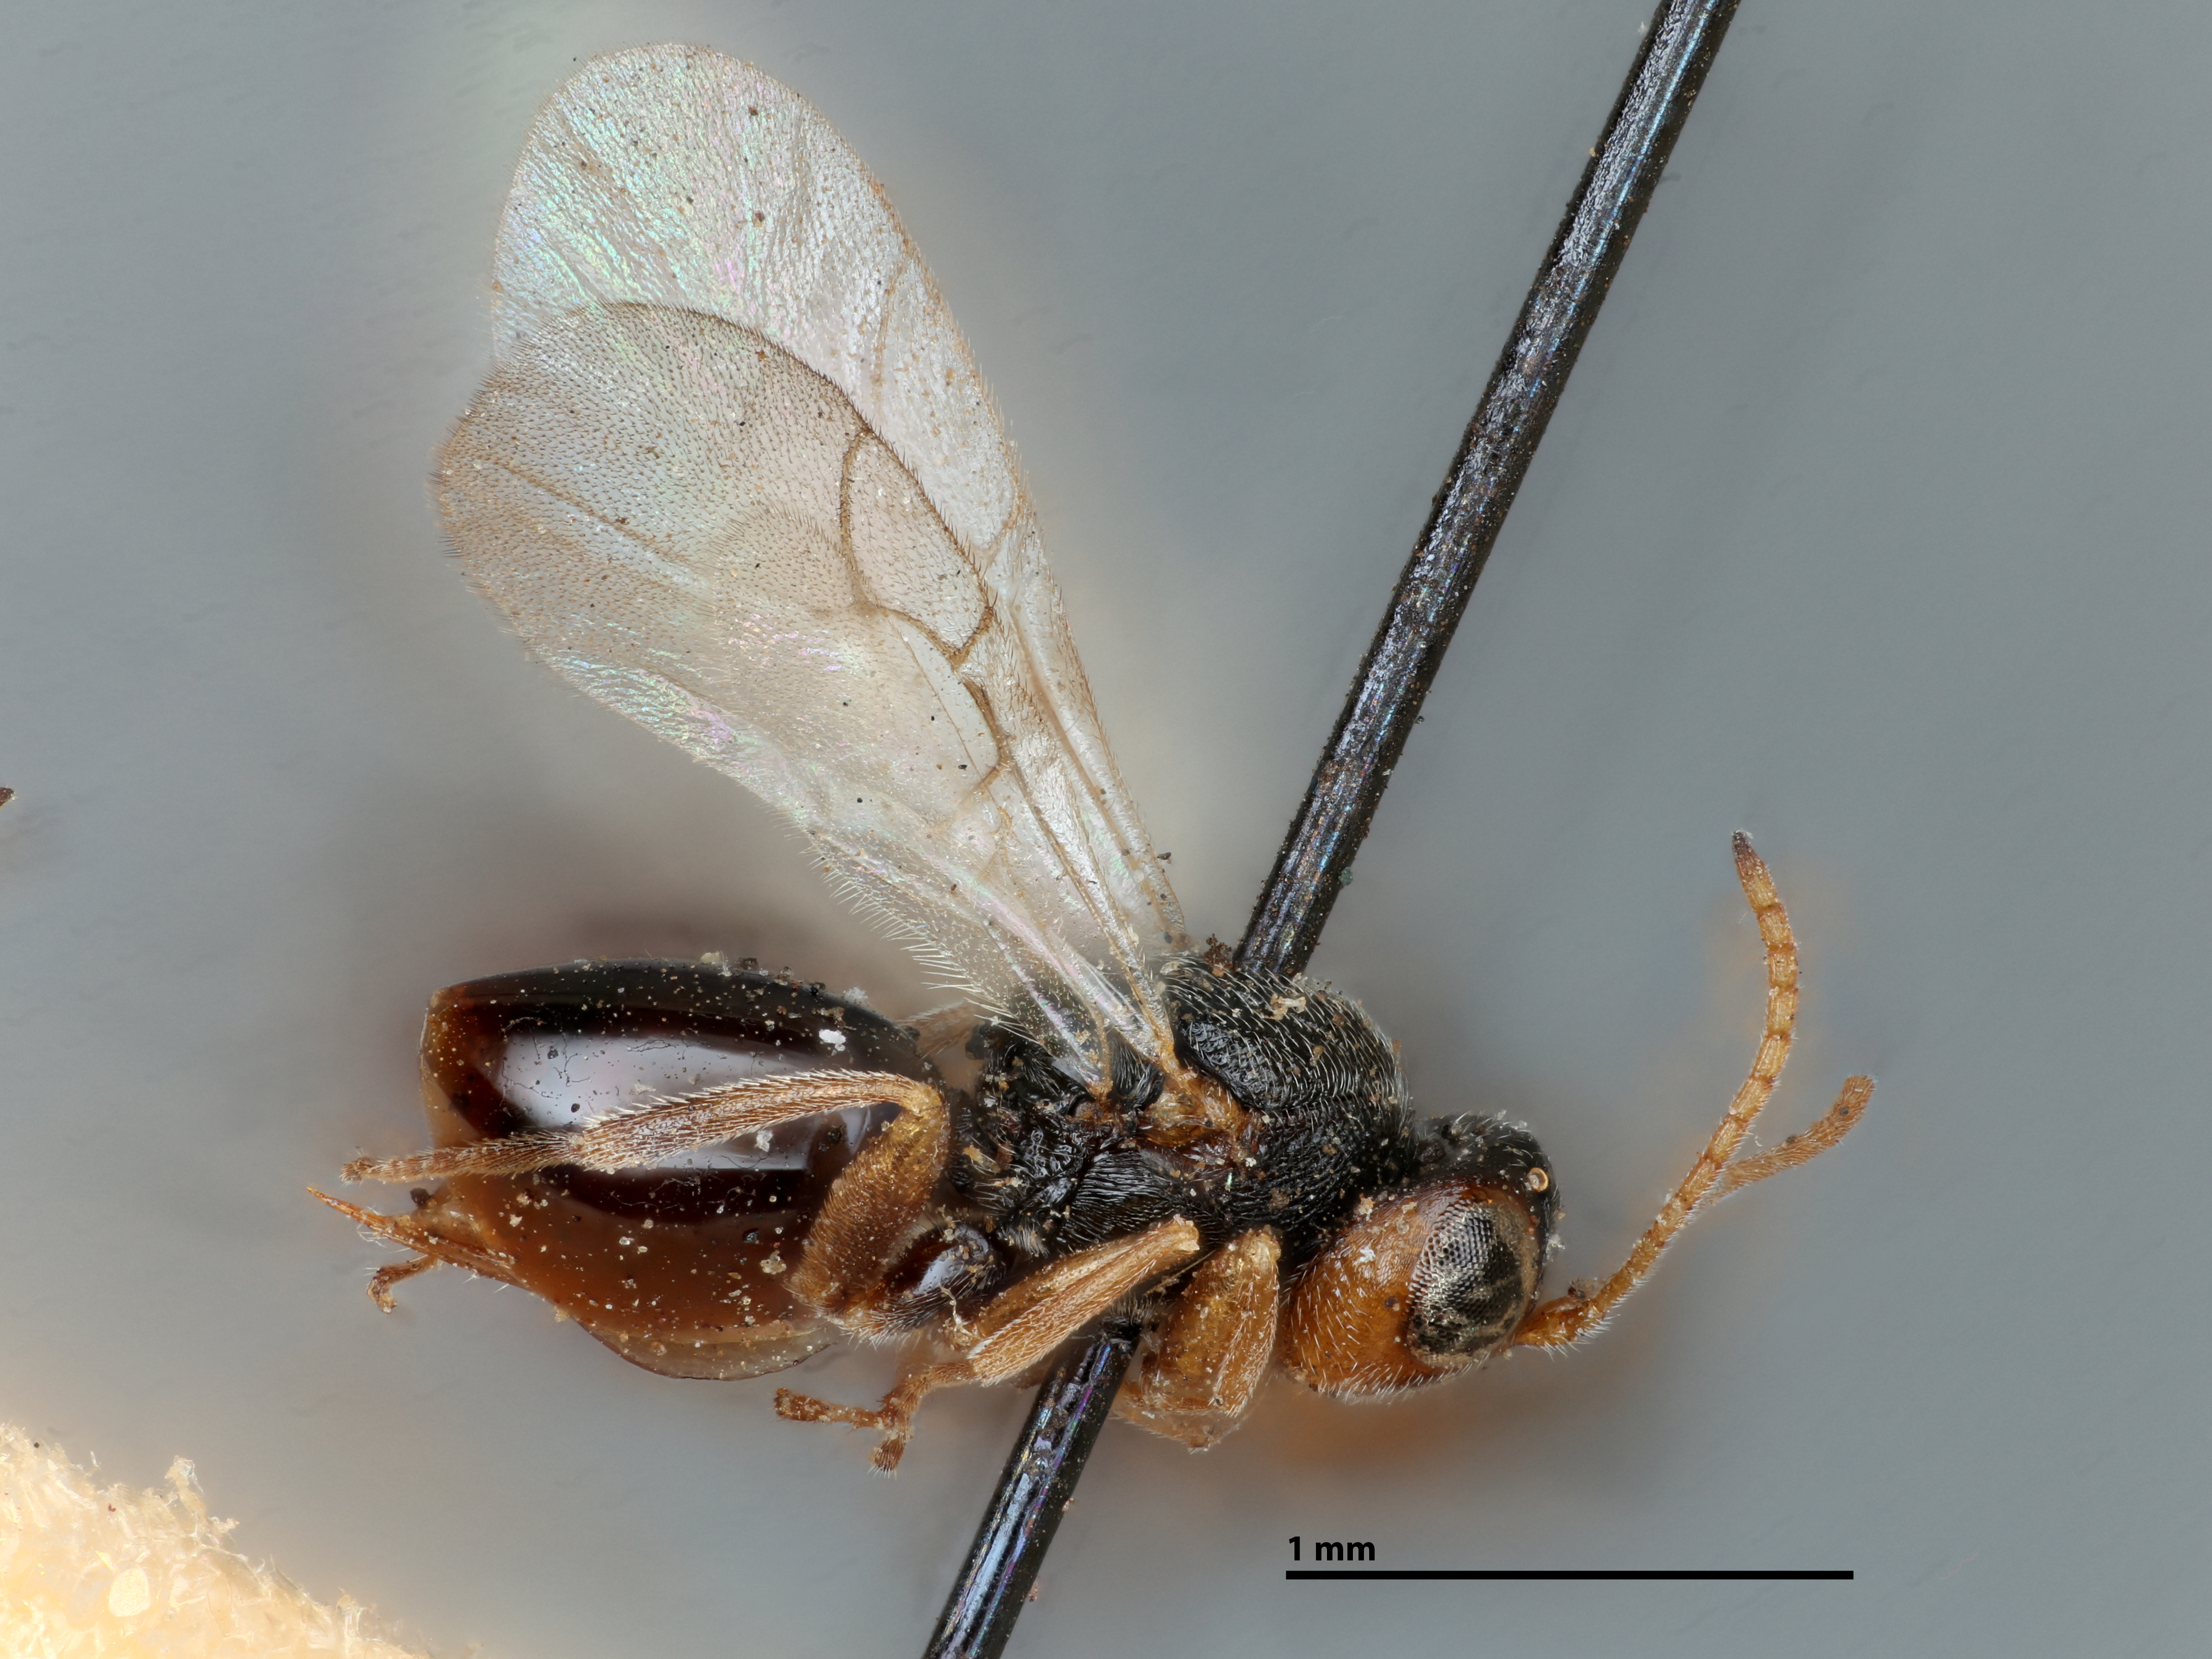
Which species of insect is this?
Synergus brevicornis
